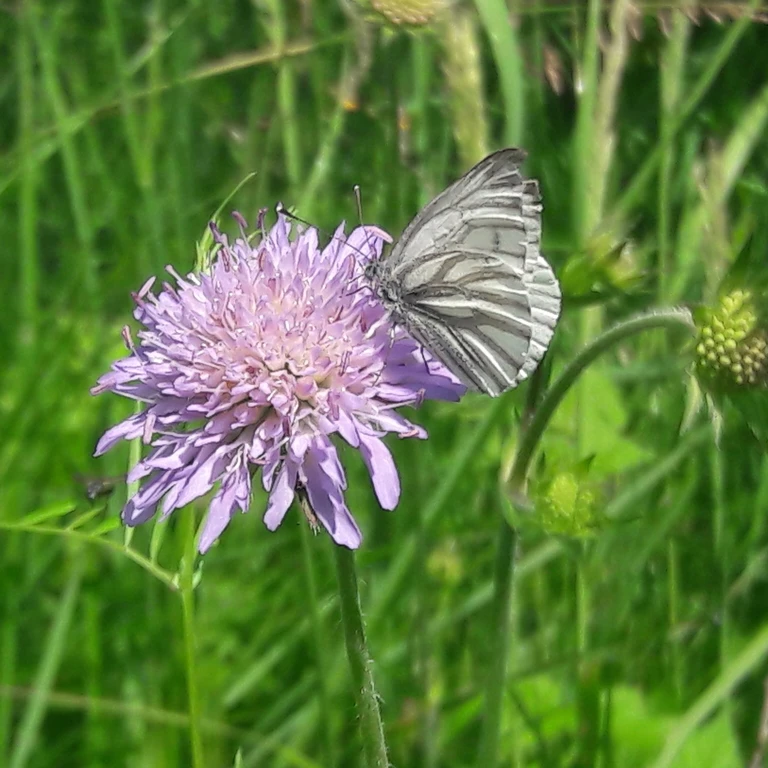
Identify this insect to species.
Pieris napi
